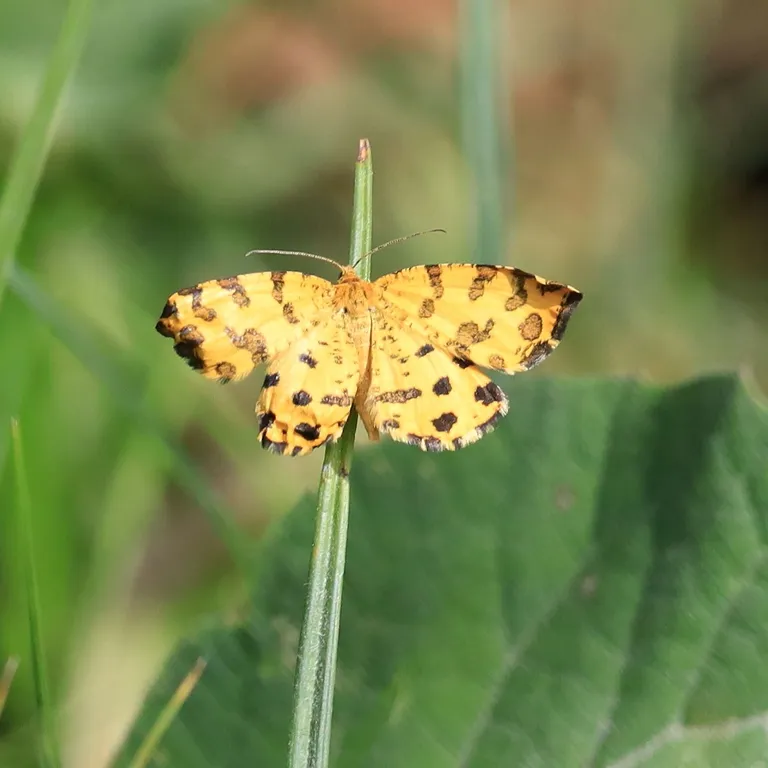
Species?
Pseudopanthera macularia
